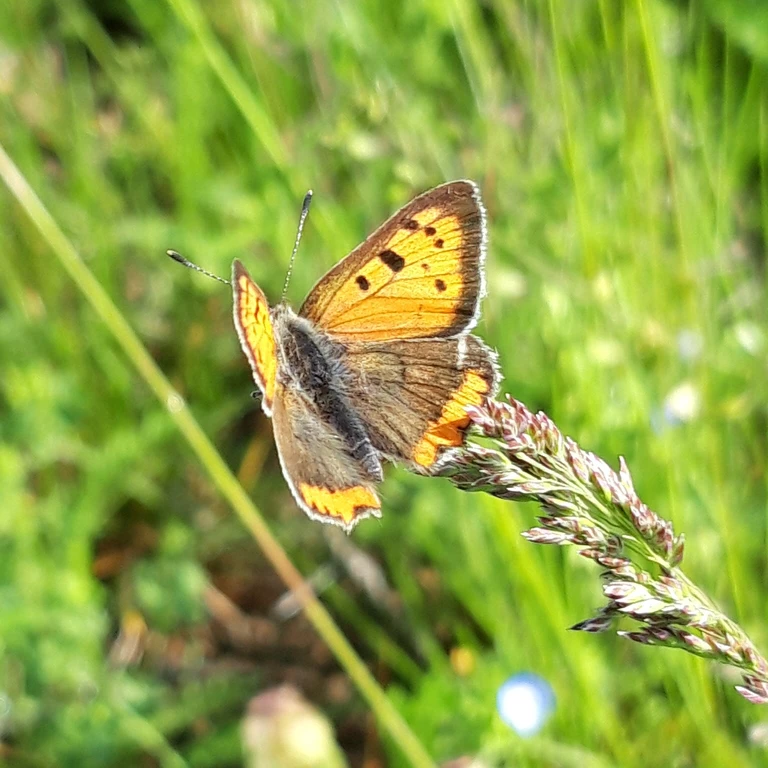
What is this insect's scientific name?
Lycaena phlaeas
